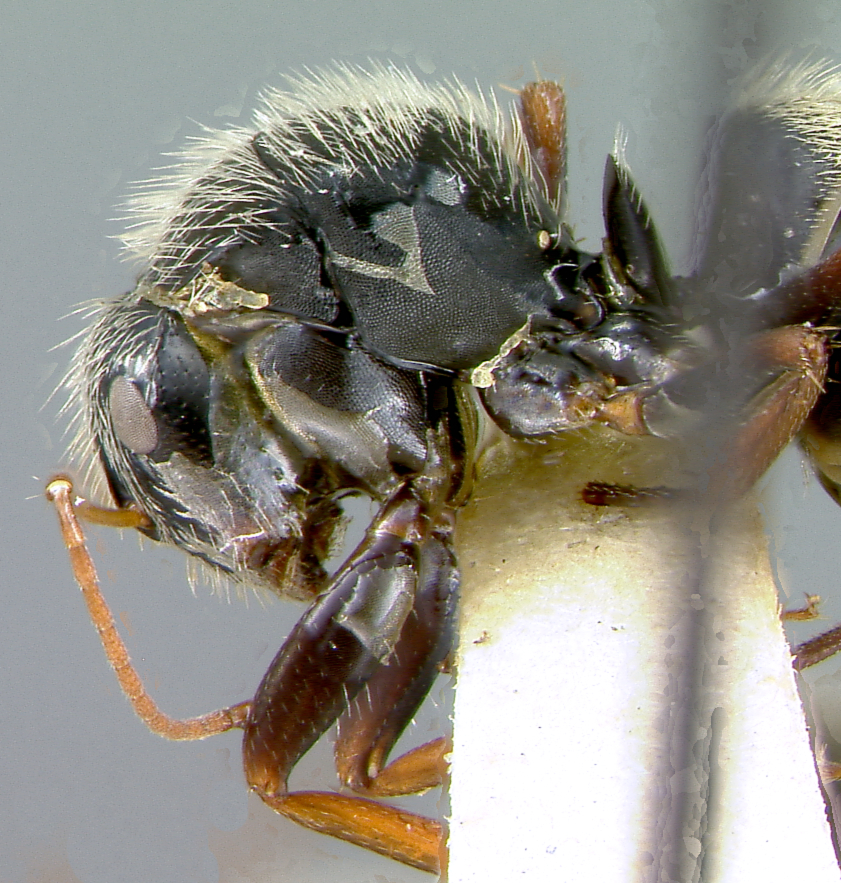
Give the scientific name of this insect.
Camponotus sphaericus
